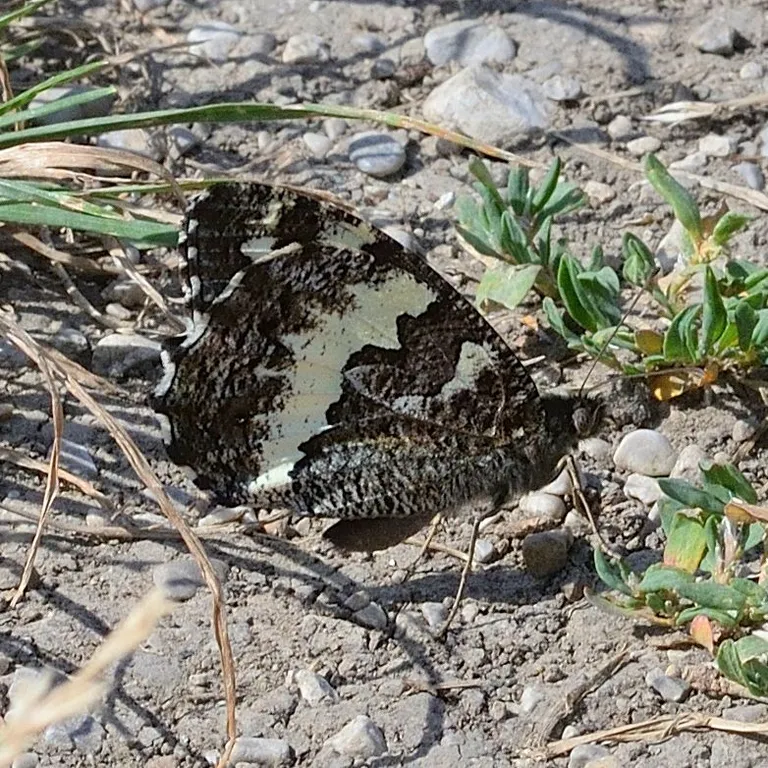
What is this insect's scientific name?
Brintesia circe
